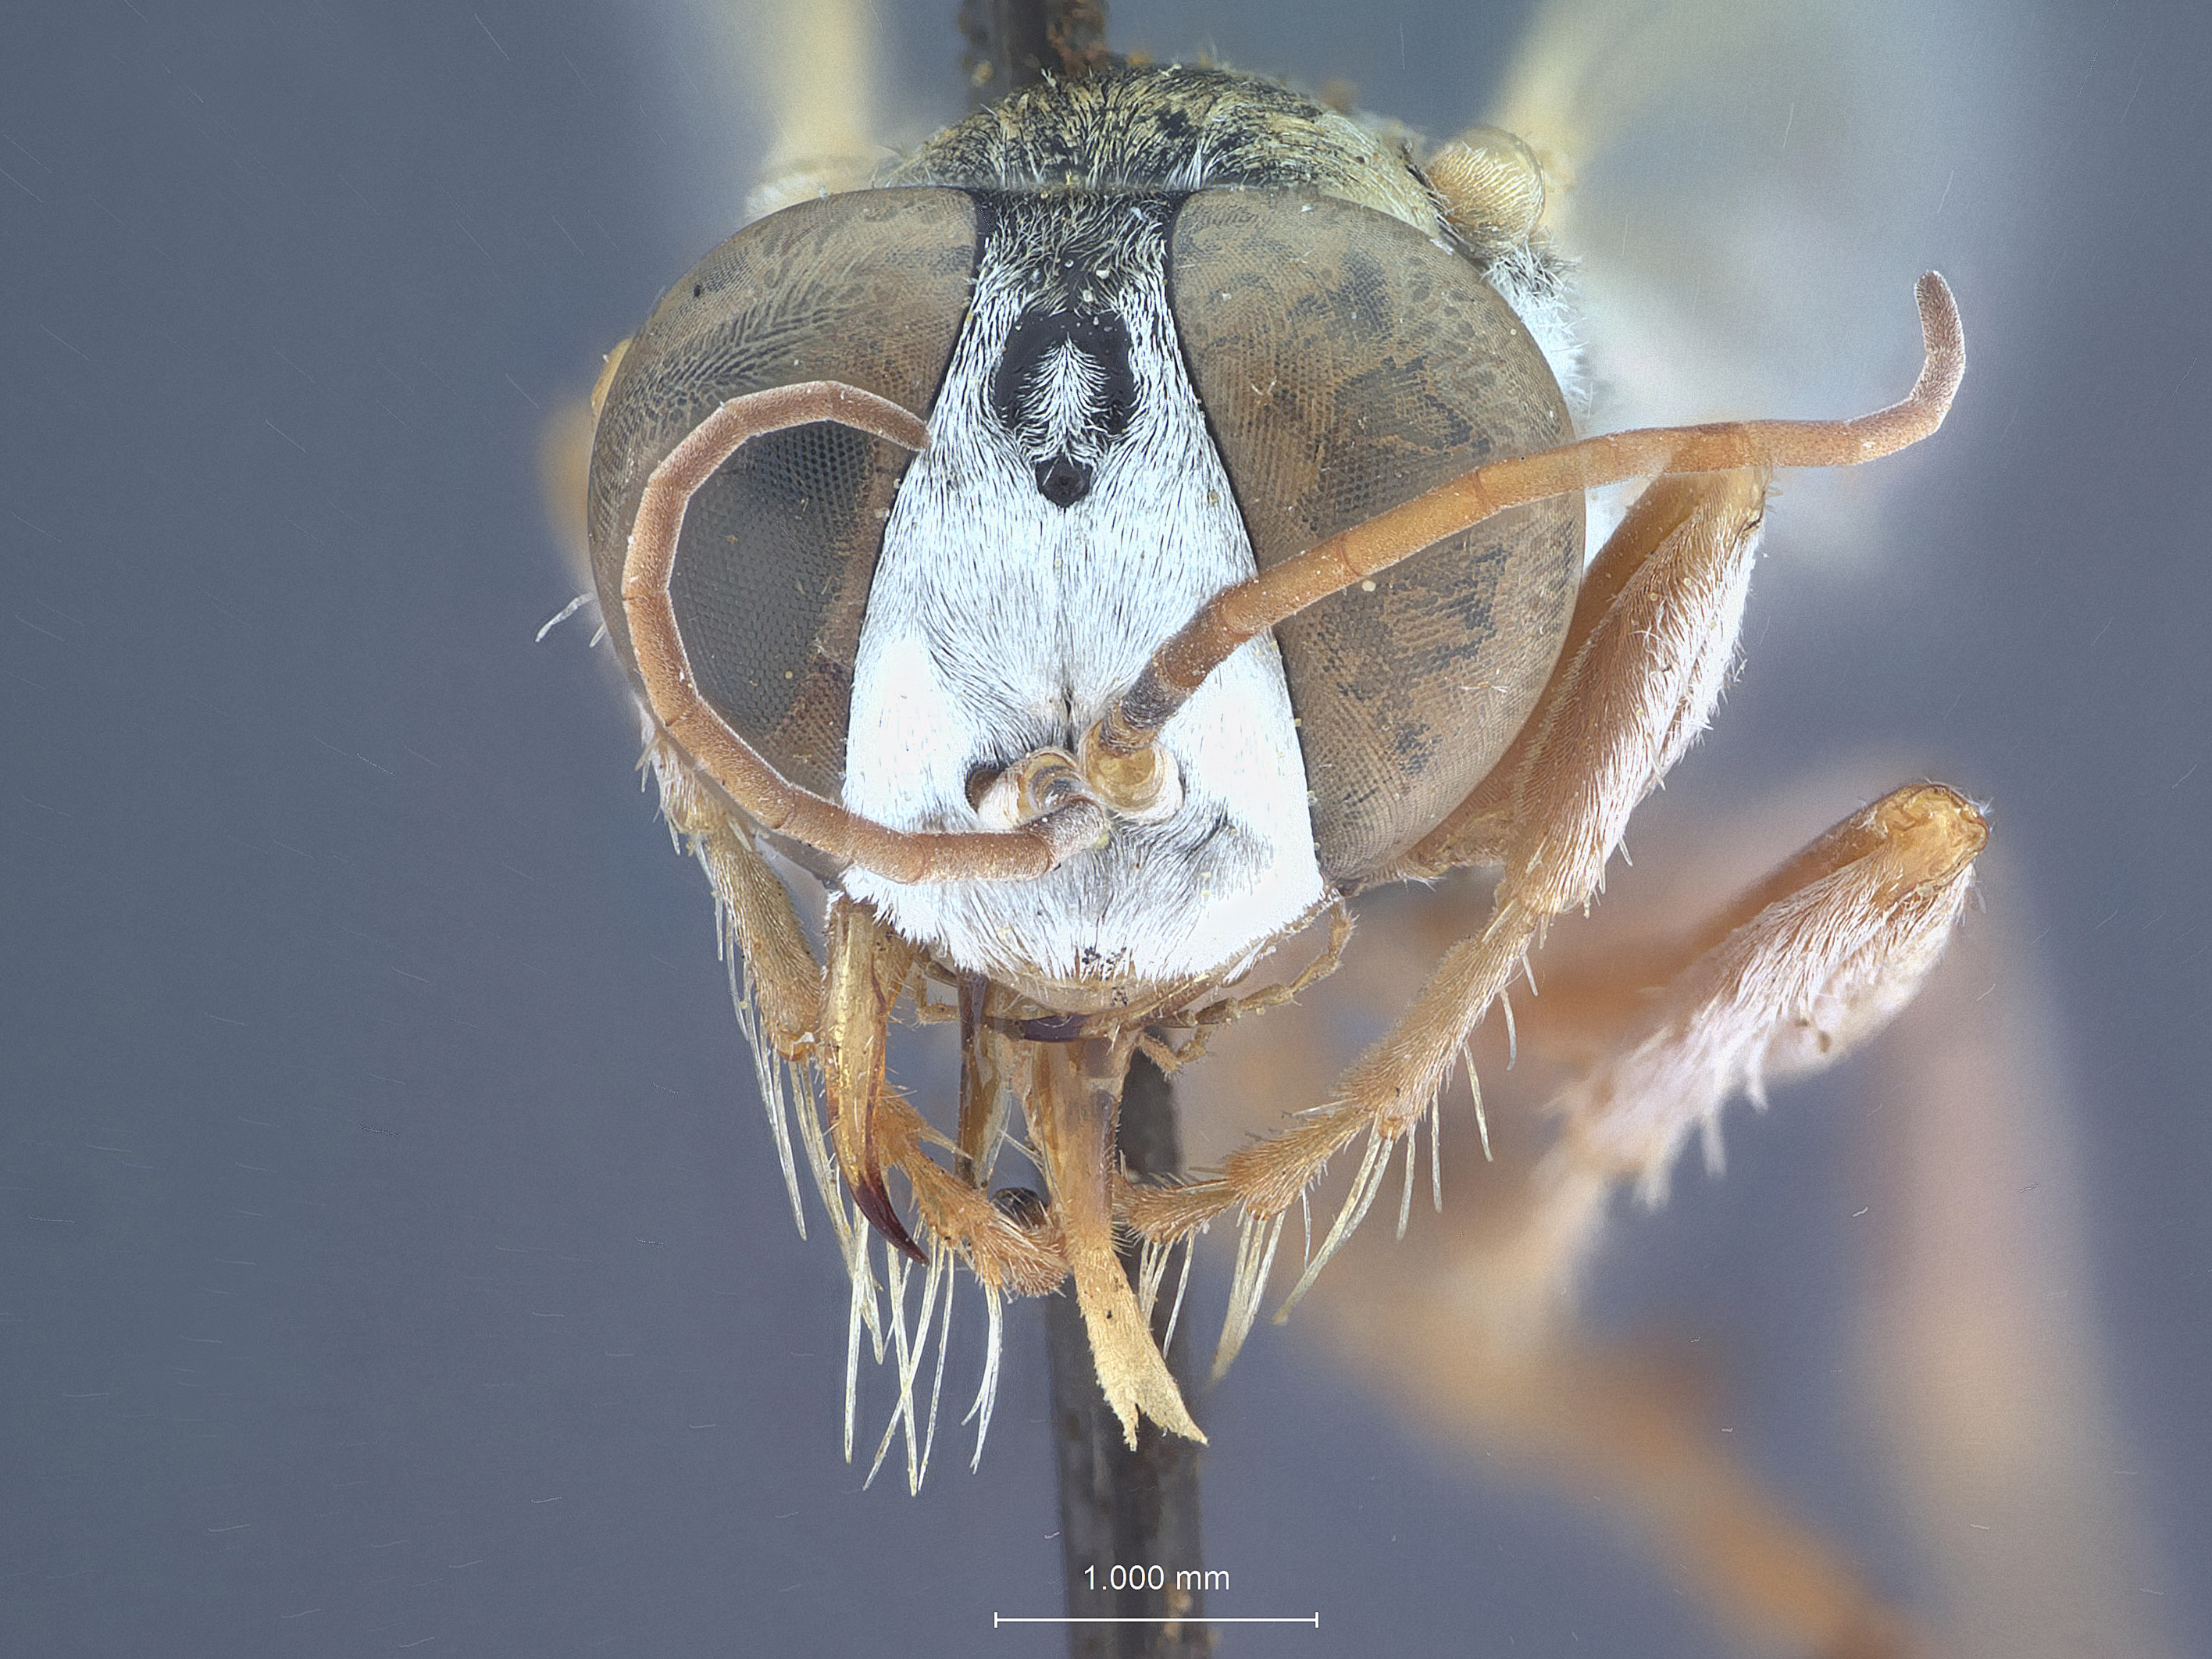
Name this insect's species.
Tachysphex ramses
